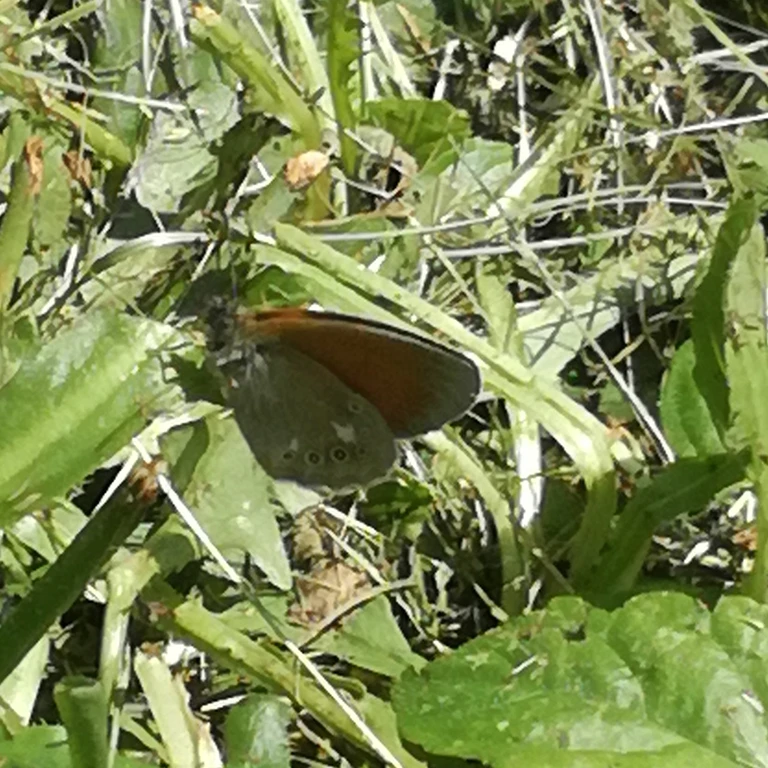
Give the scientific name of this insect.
Coenonympha glycerion (also Coenonympha iphis)
